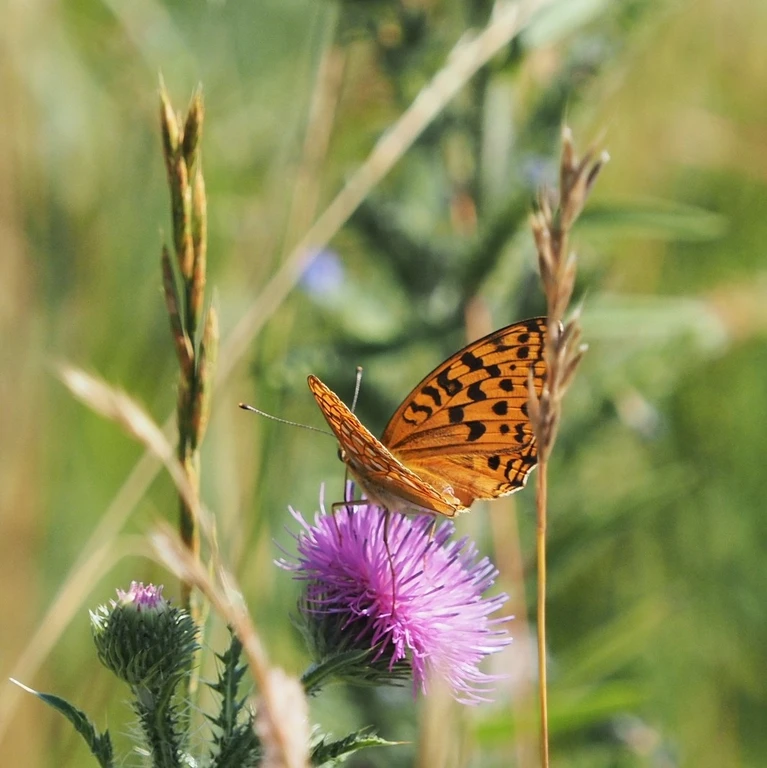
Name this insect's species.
Fabriciana adippe
